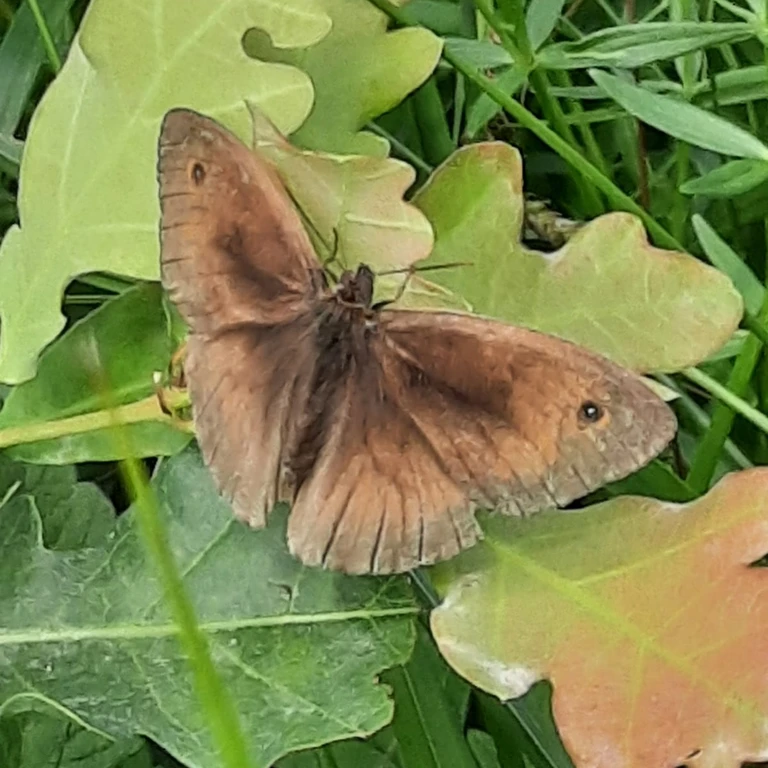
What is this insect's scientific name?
Maniola jurtina
